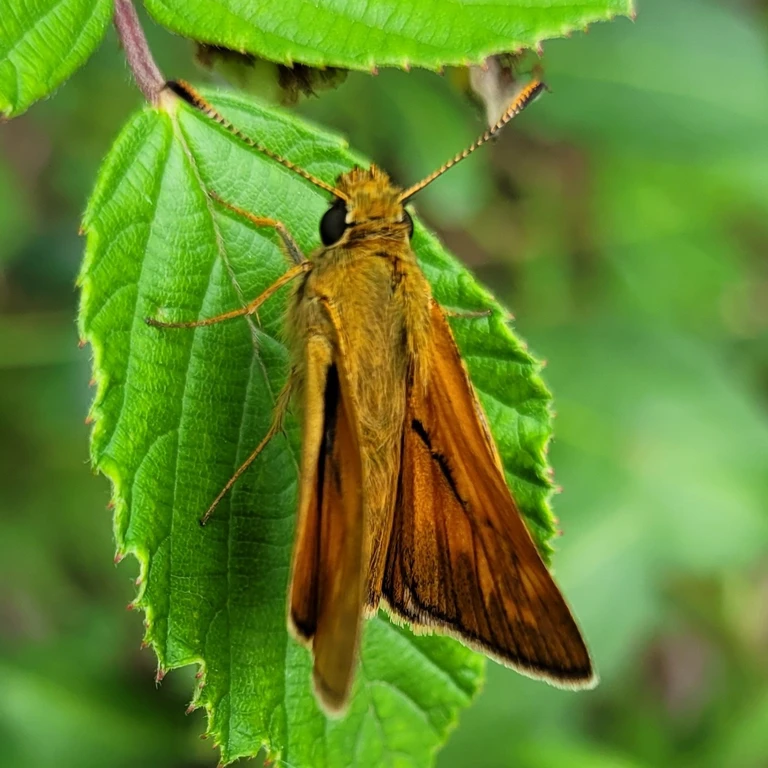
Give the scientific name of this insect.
Ochlodes sylvanus (also Ochlodes venata)
